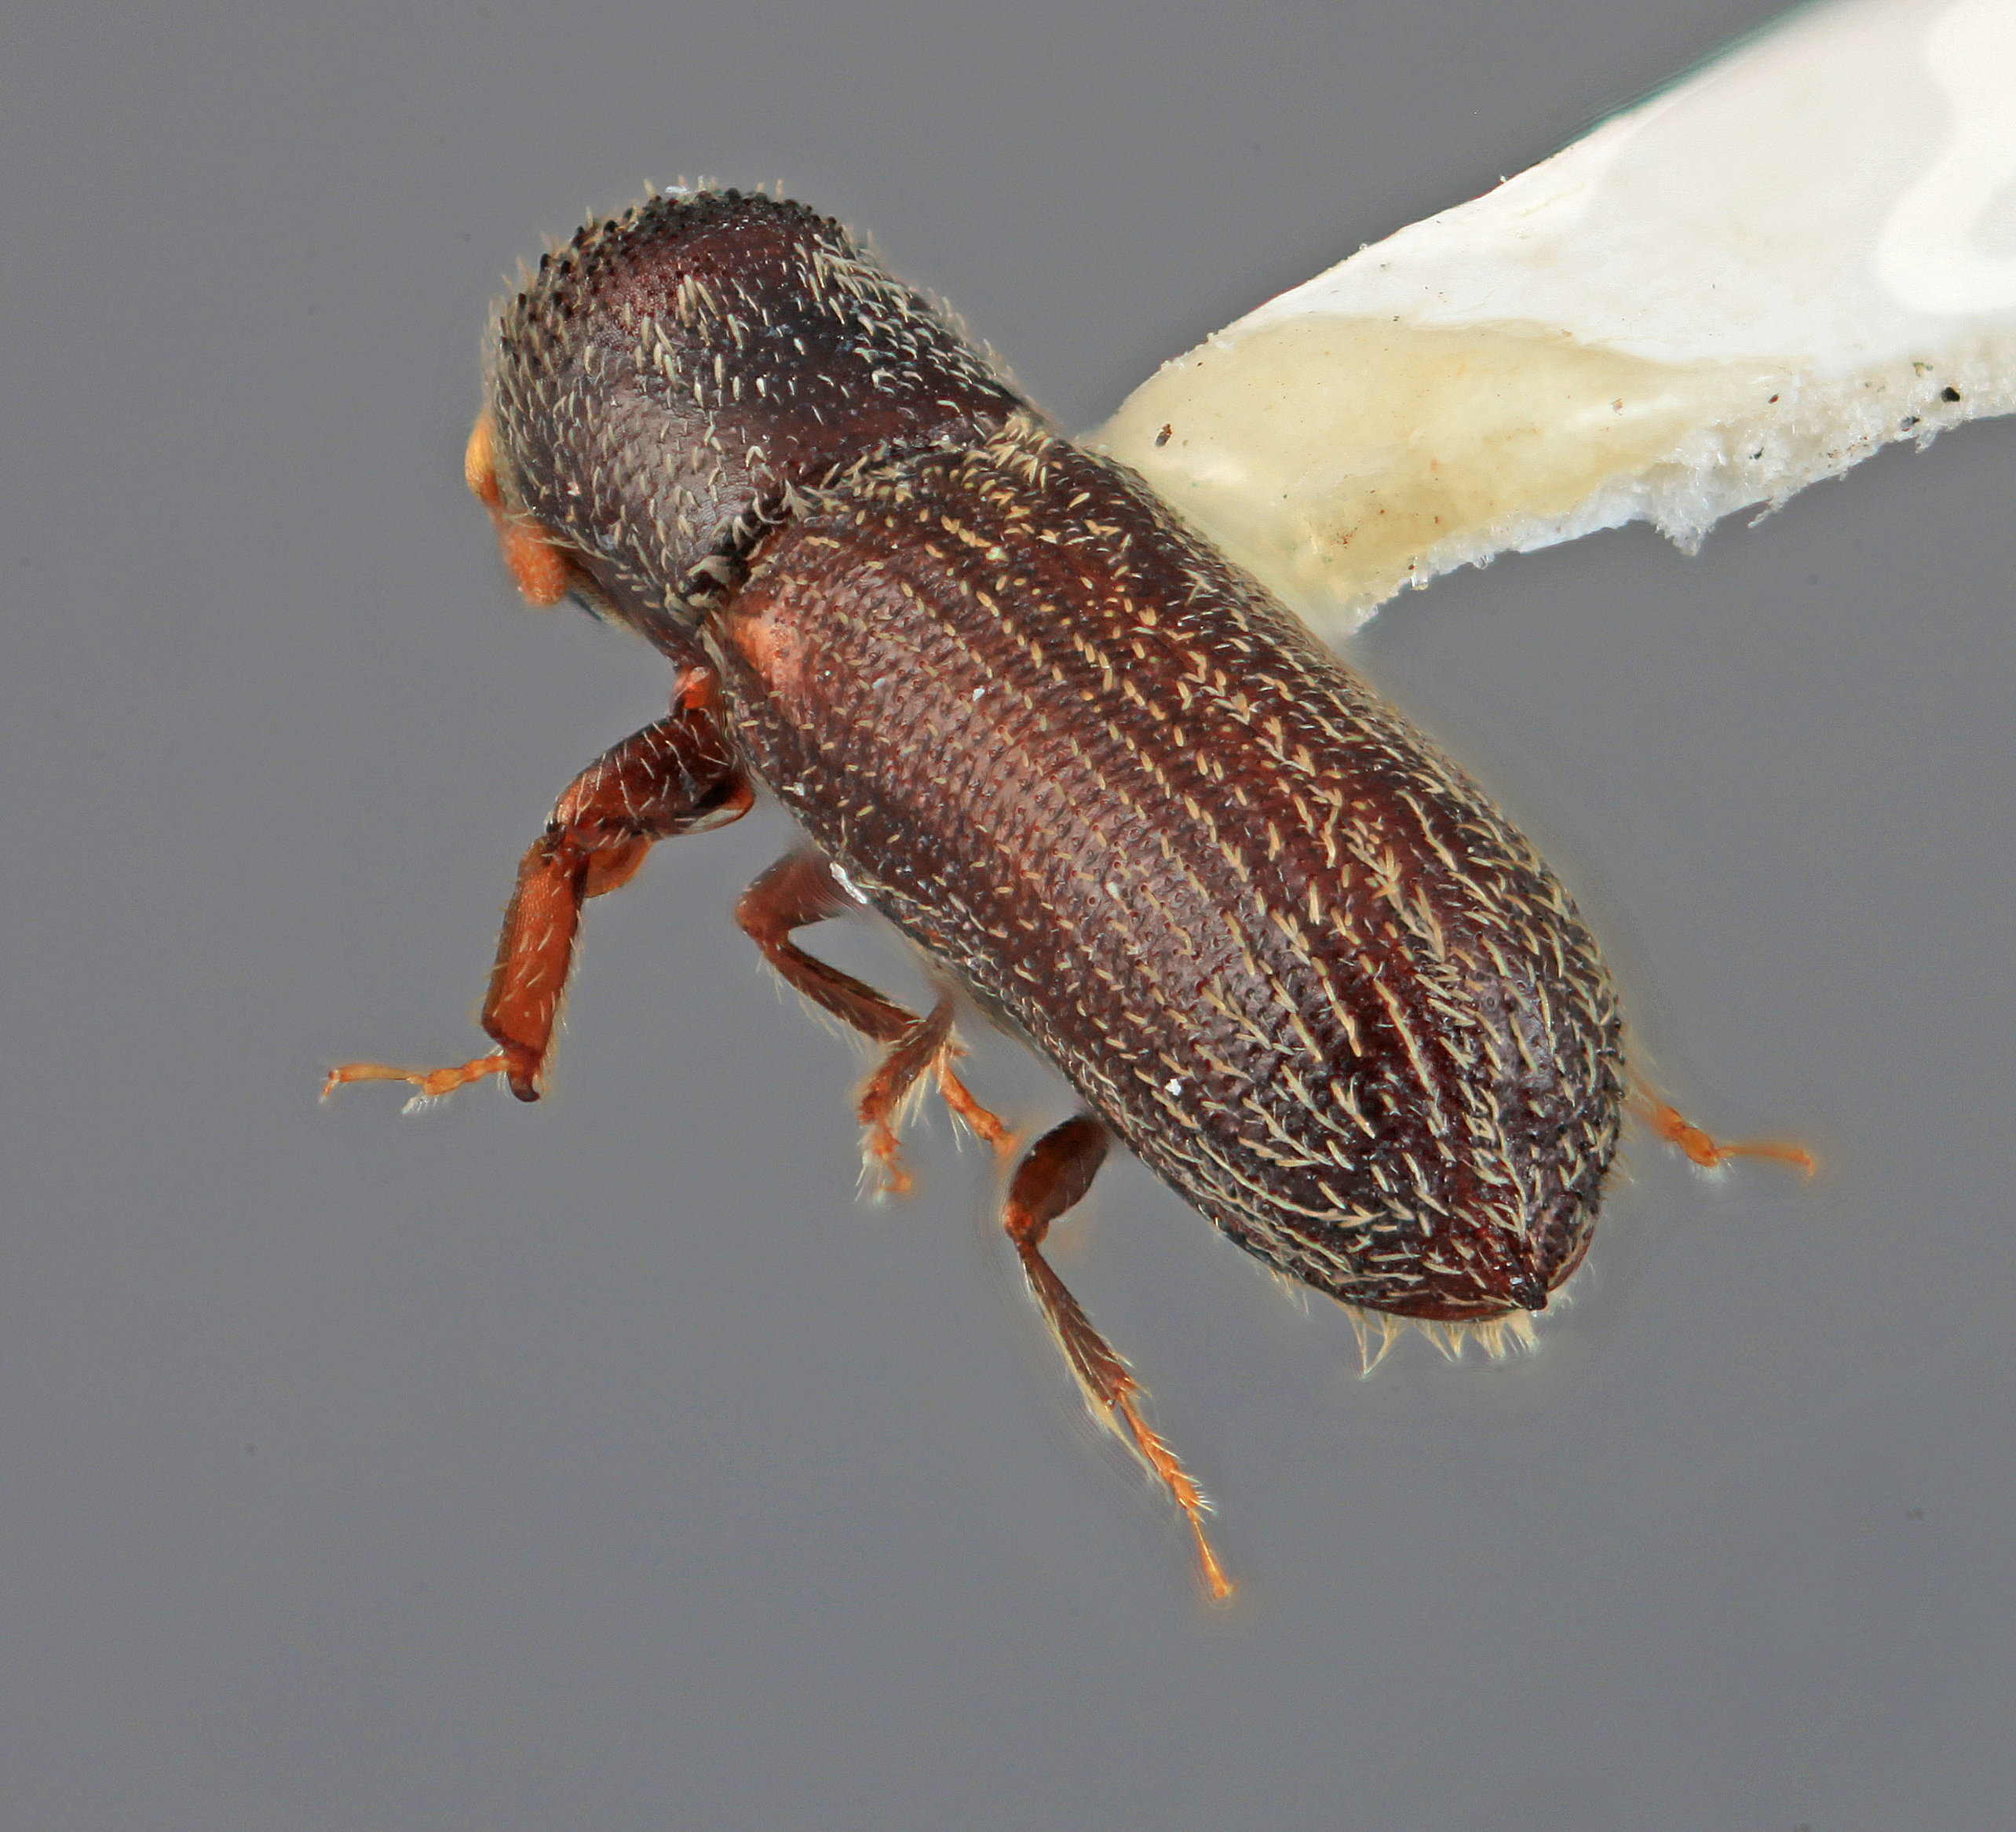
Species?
Micracis tribulatus
